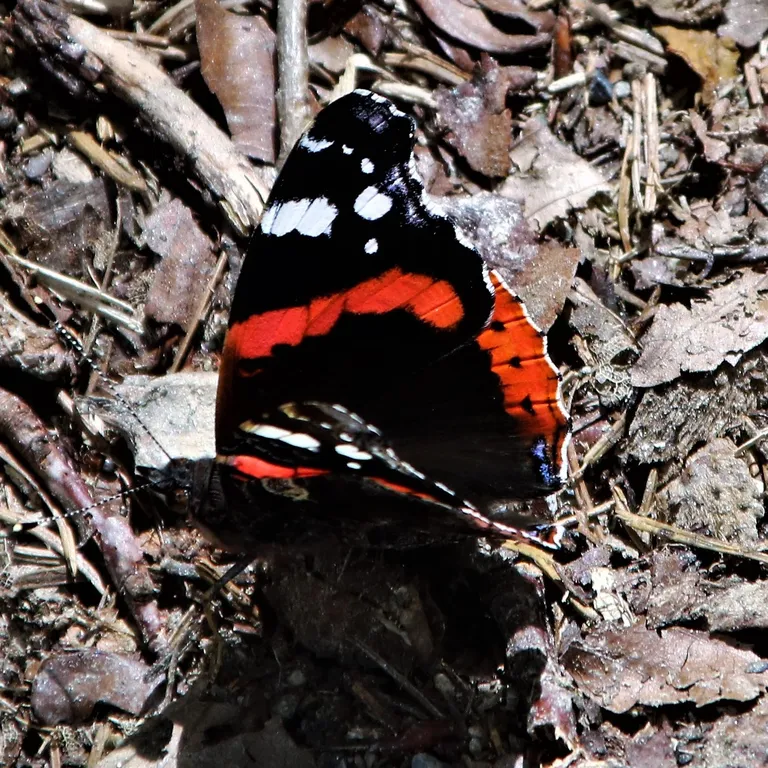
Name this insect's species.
Vanessa atalanta
